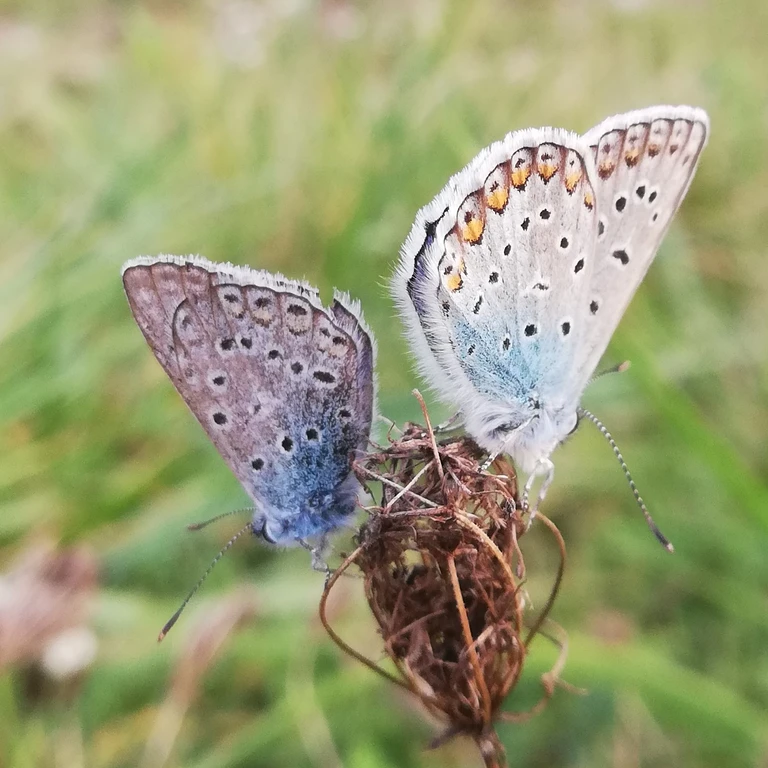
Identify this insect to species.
Polyommatus icarus
